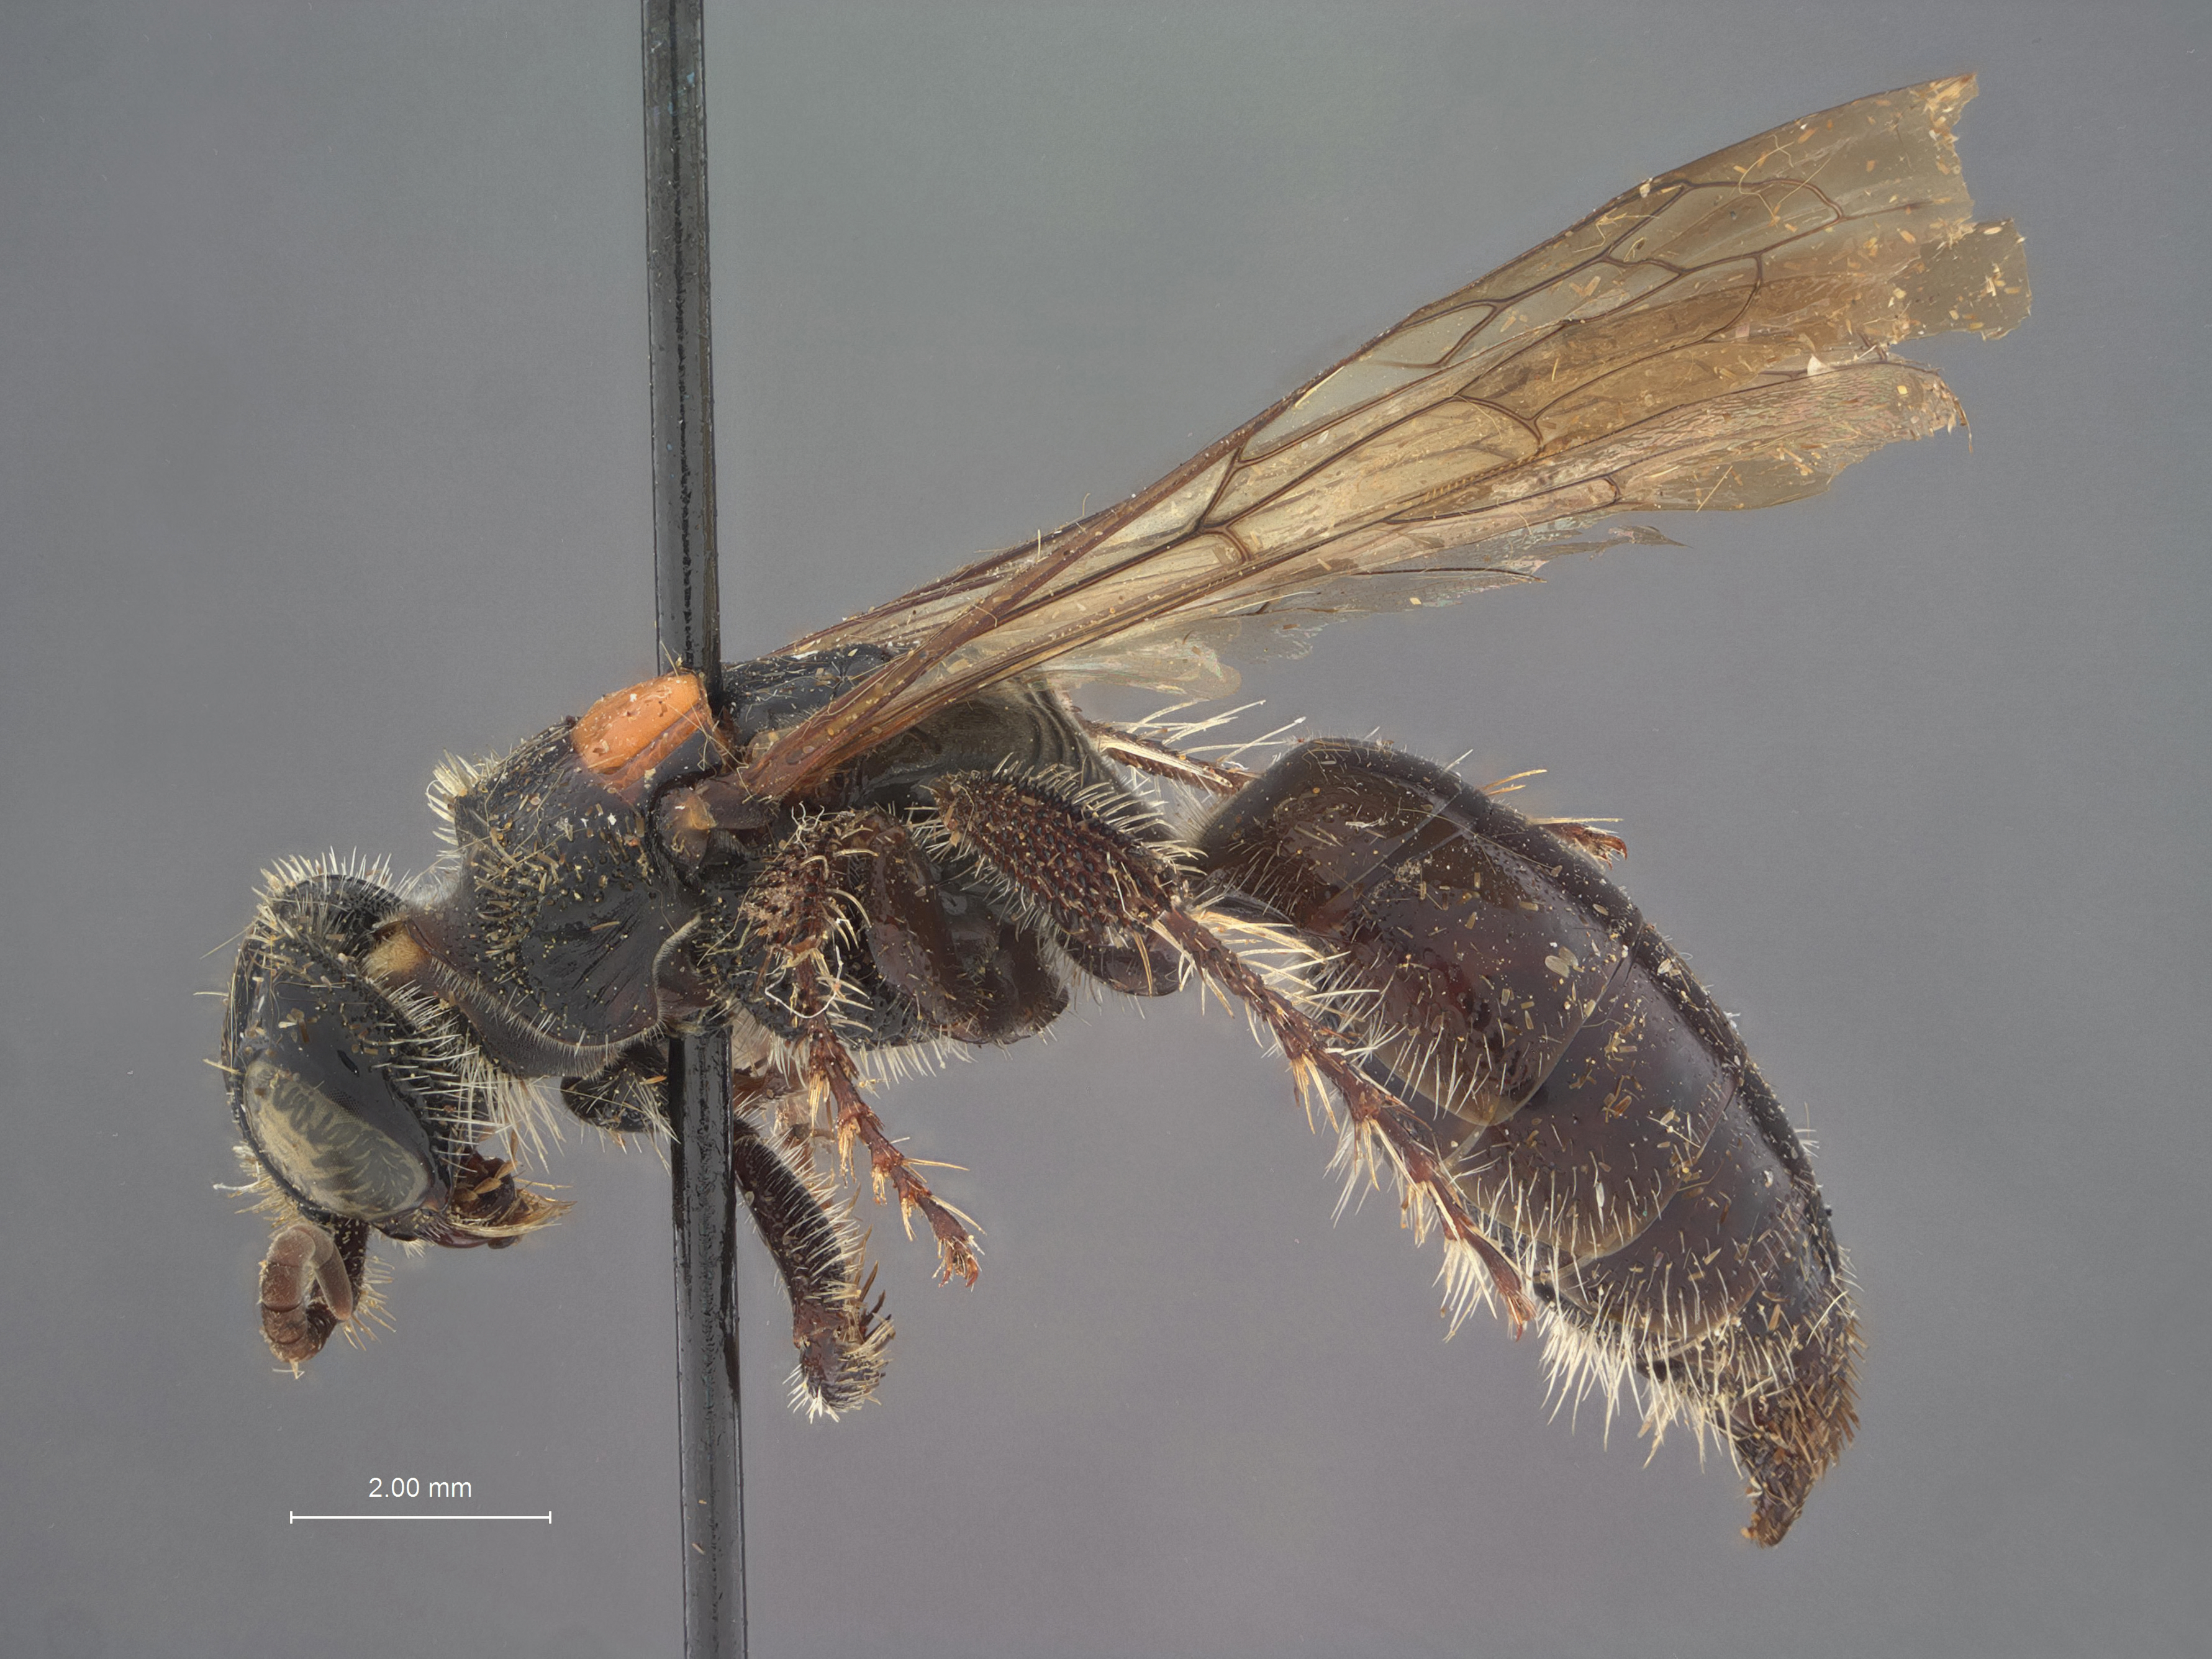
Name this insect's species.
Elis xanthonotus
